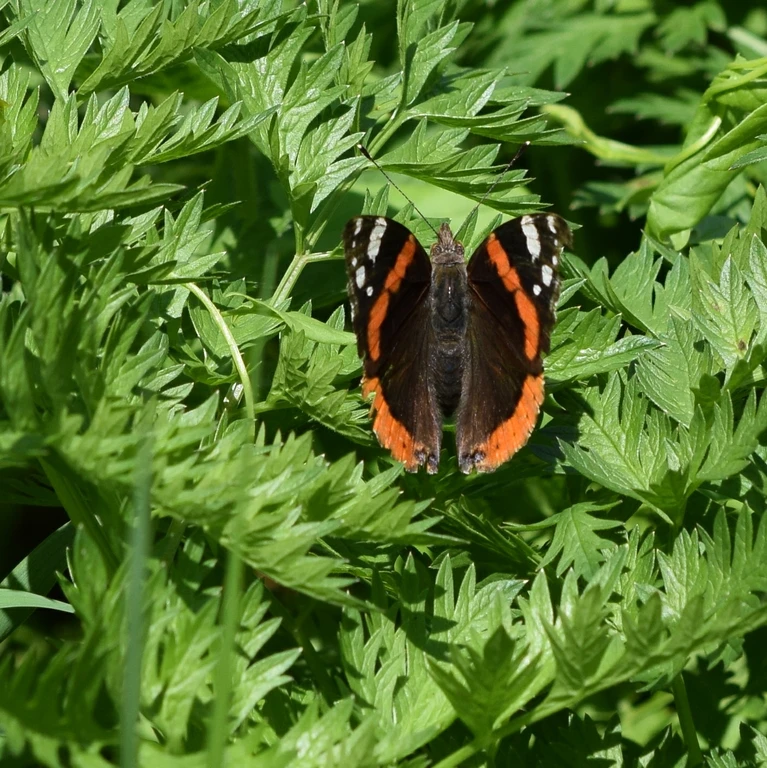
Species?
Vanessa atalanta
